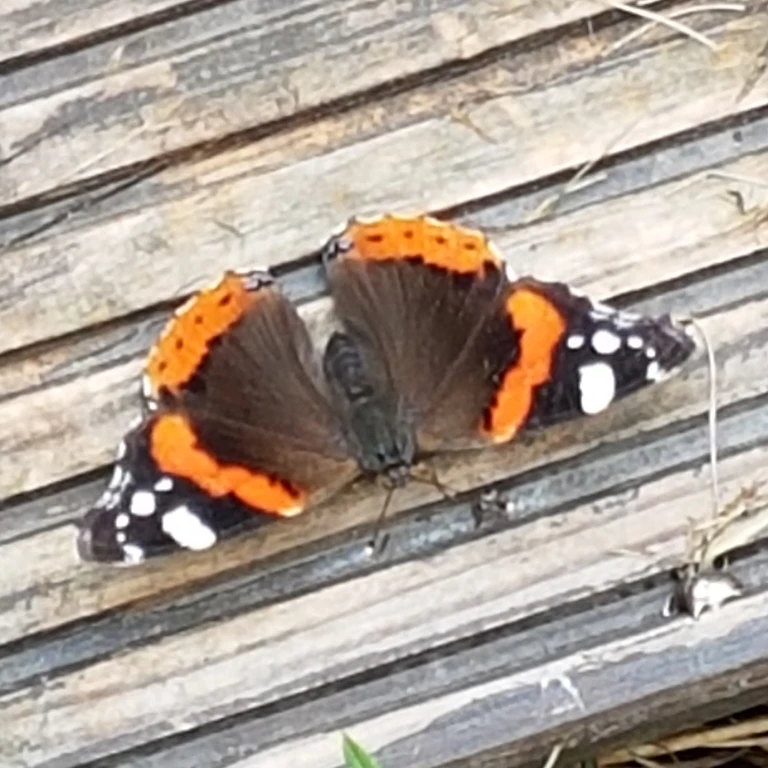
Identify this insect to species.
Vanessa atalanta
